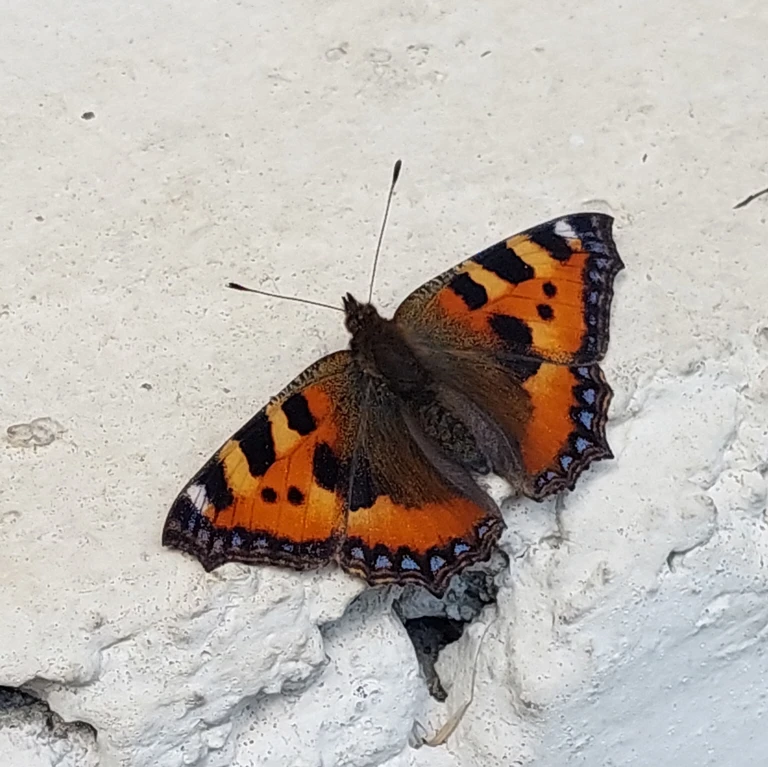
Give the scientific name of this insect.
Aglais urticae
